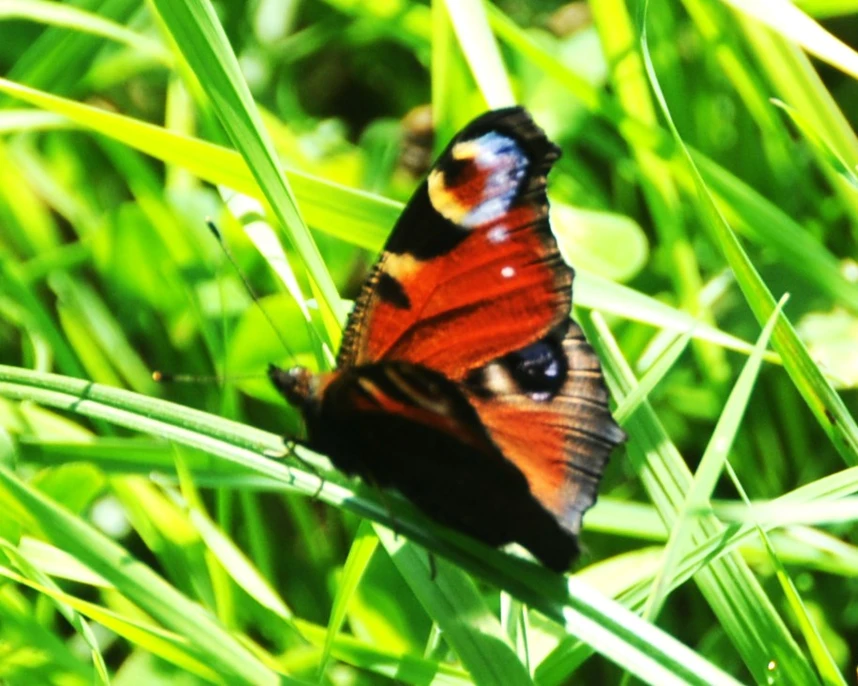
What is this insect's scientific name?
Aglais io
